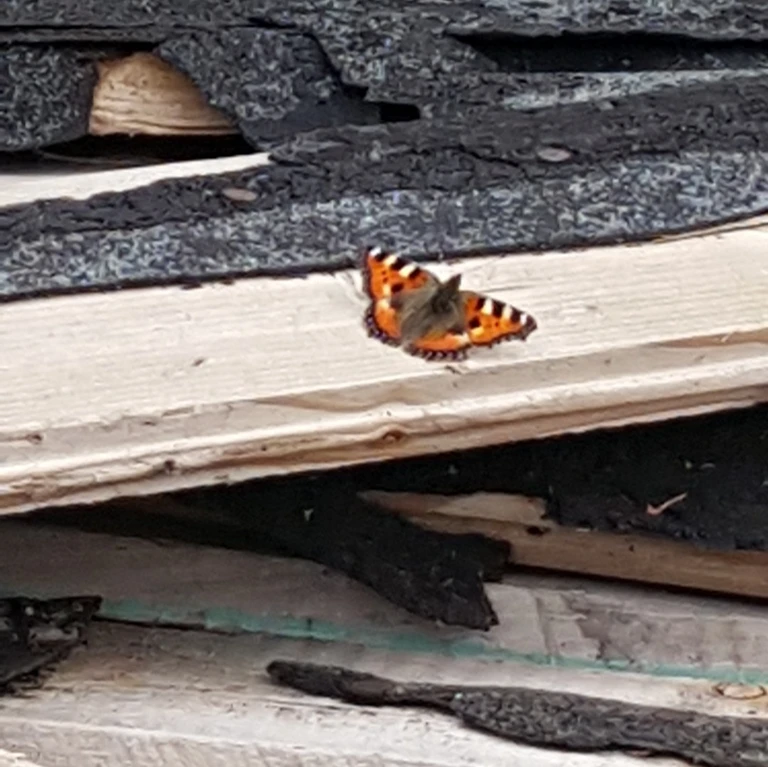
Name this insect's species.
Aglais urticae
